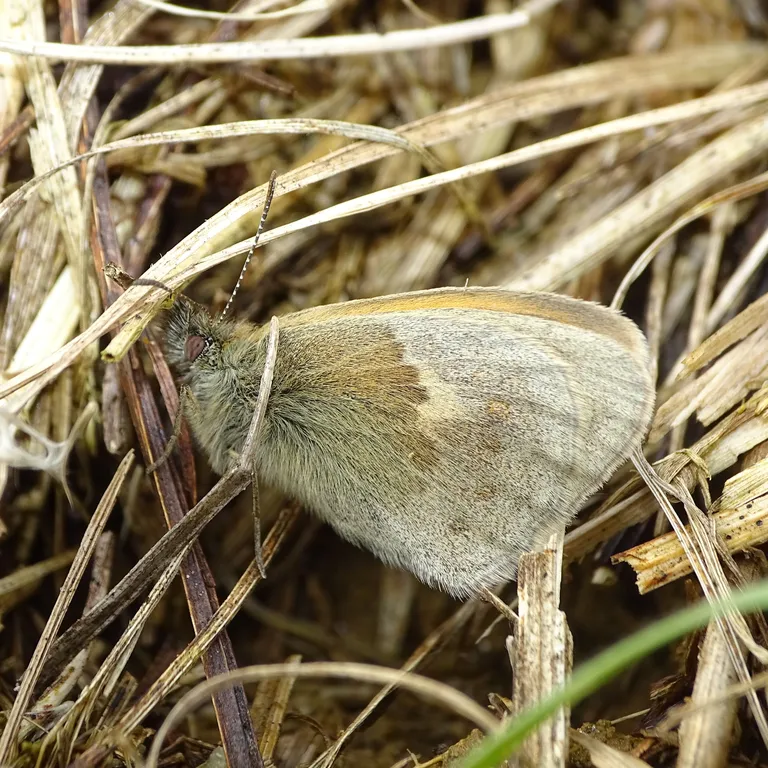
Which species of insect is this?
Coenonympha pamphilus
